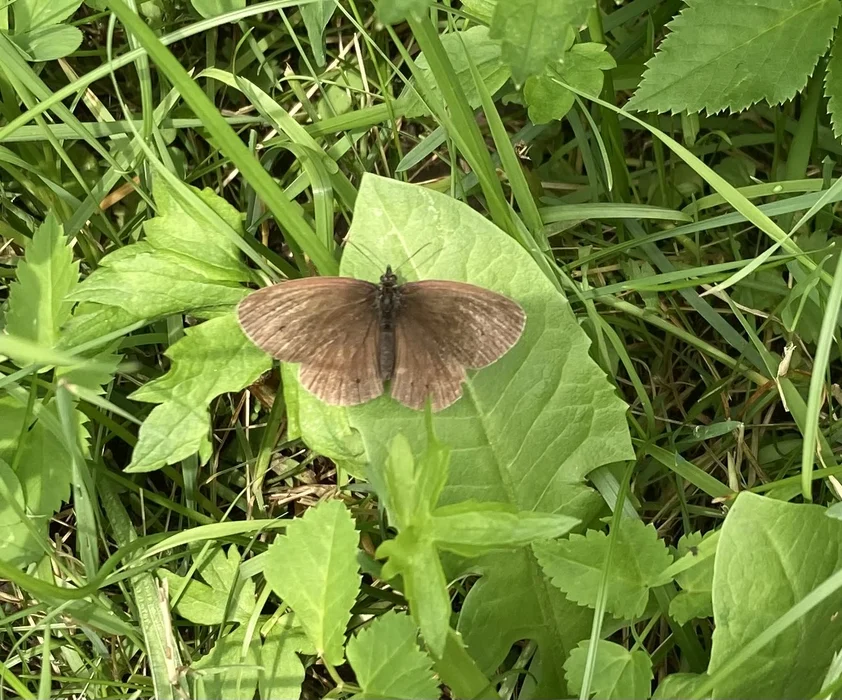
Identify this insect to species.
Aphantopus hyperantus
